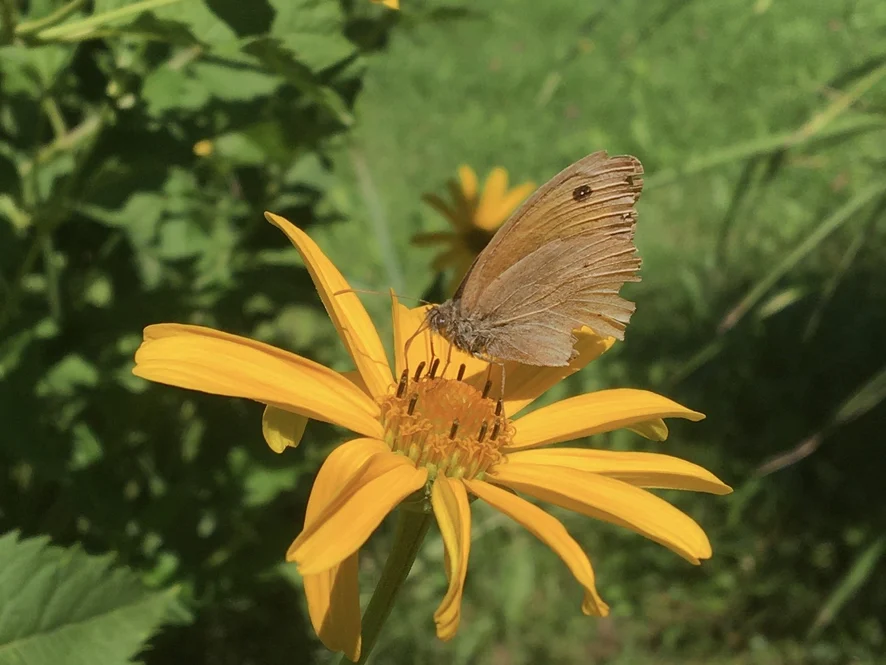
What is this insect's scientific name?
Maniola jurtina
